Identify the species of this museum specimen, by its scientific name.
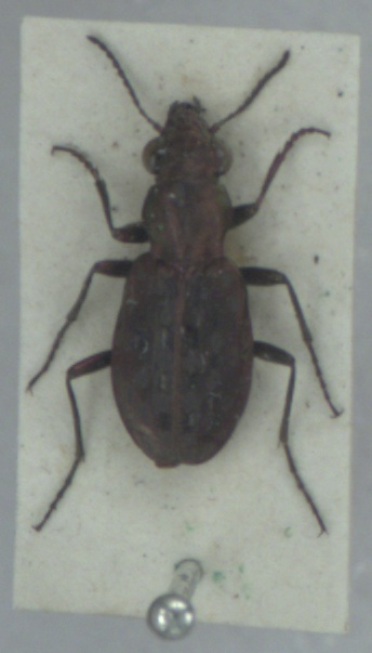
Elaphrus lapponicus
